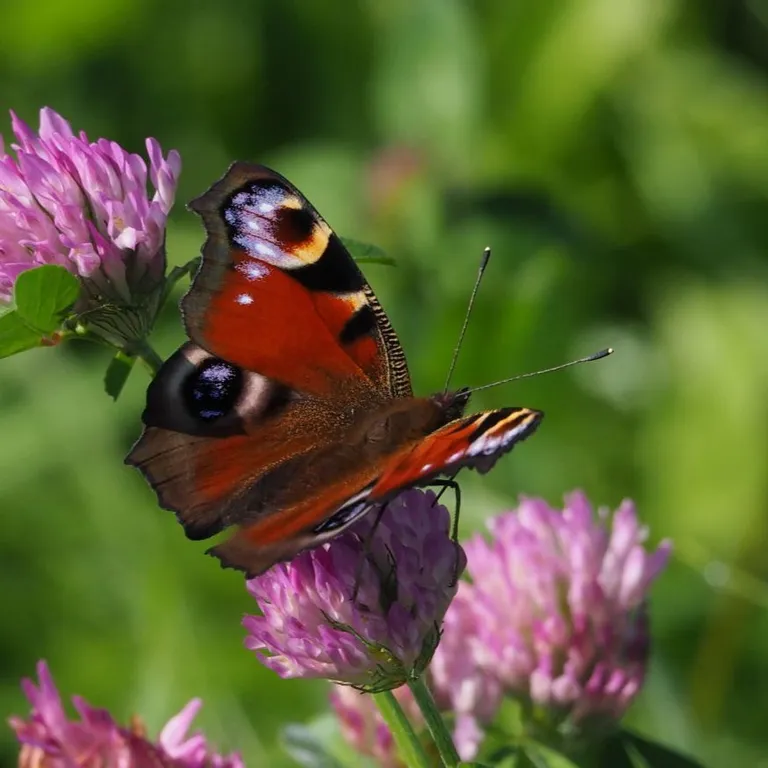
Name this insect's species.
Aglais io
